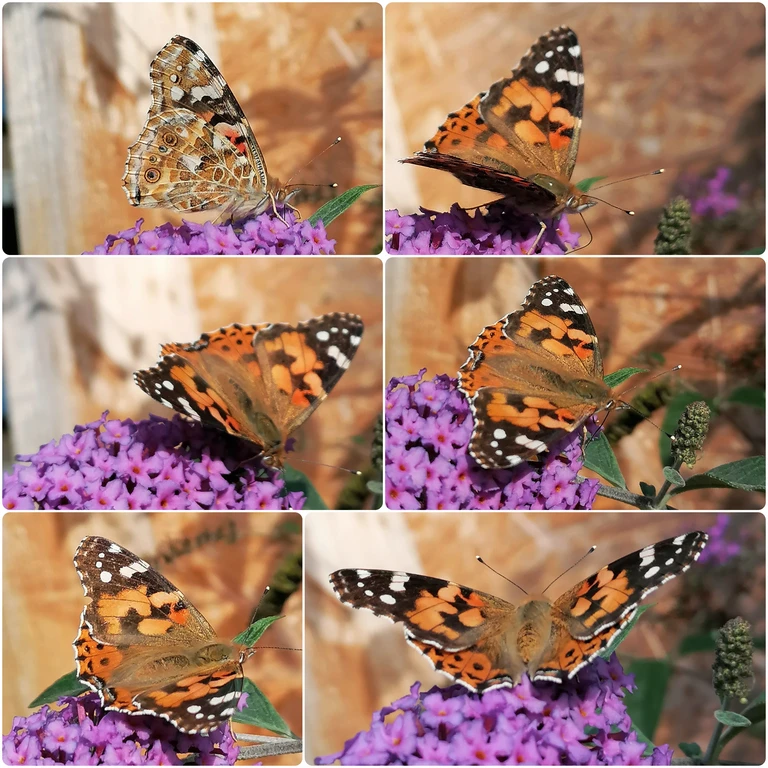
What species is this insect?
Vanessa cardui
